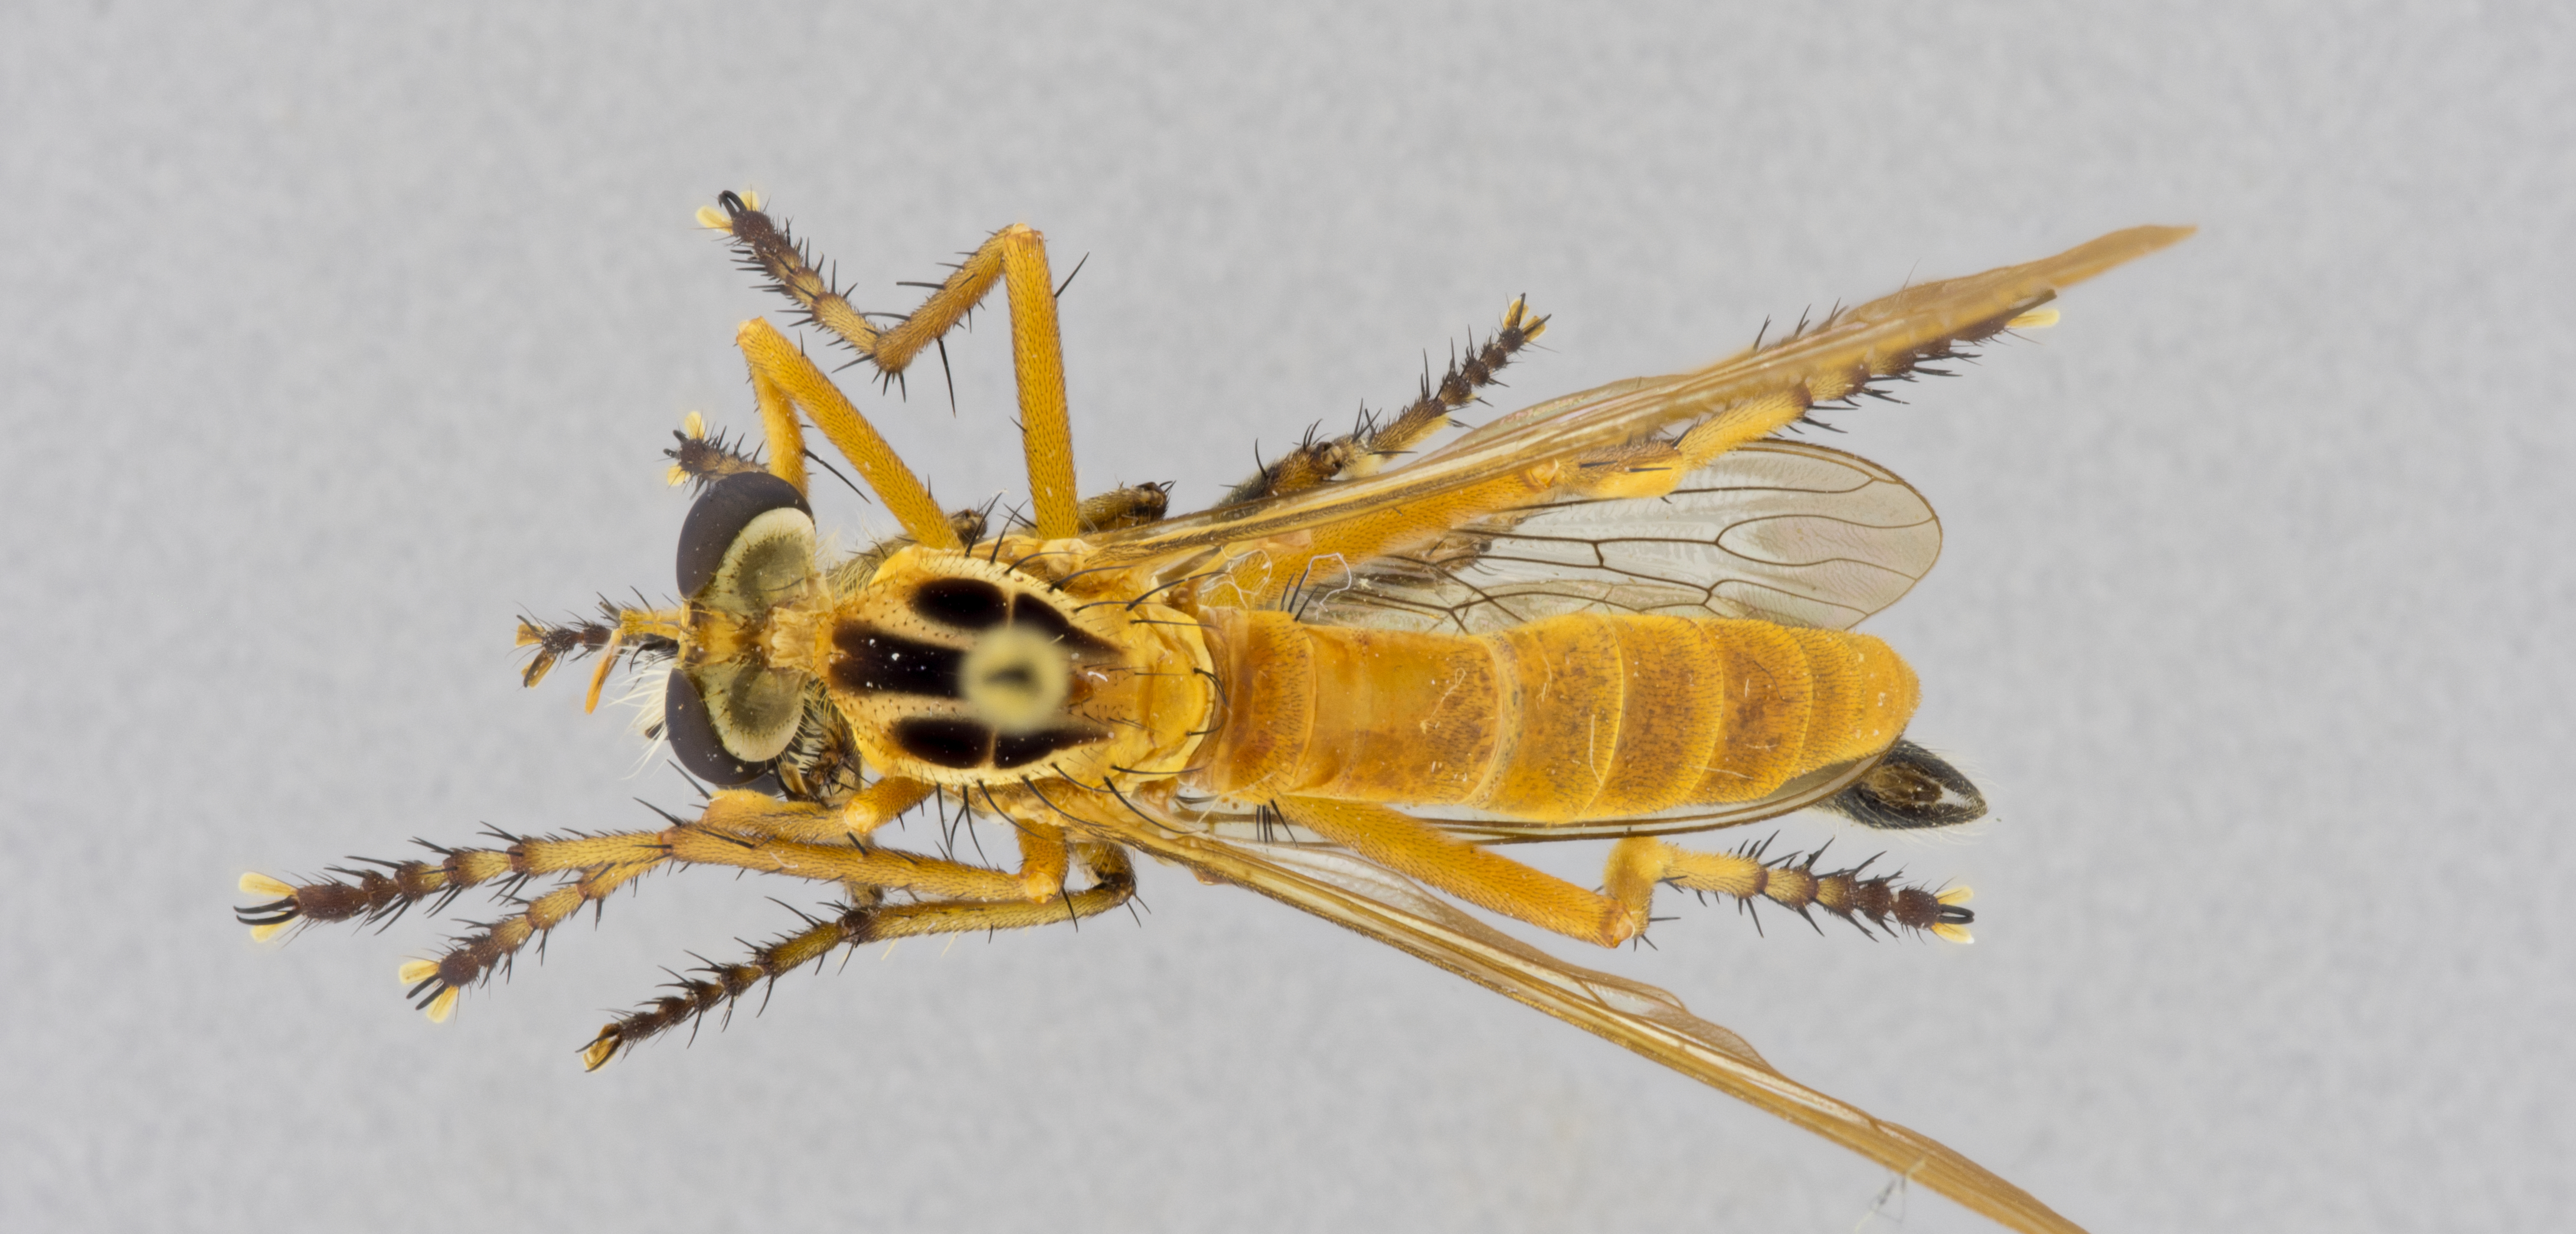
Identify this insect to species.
Diogmites neoternatus
